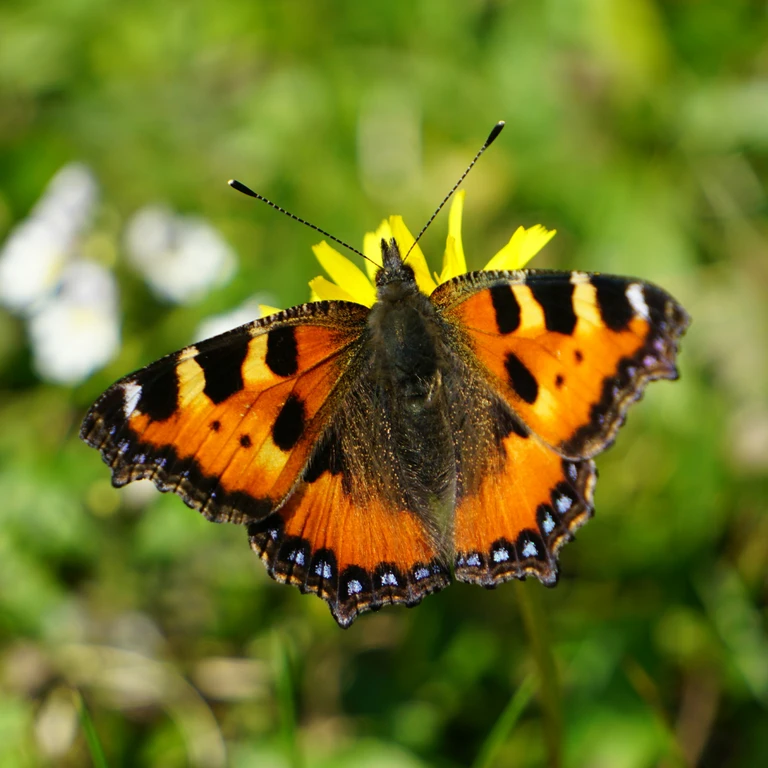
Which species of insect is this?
Aglais urticae
